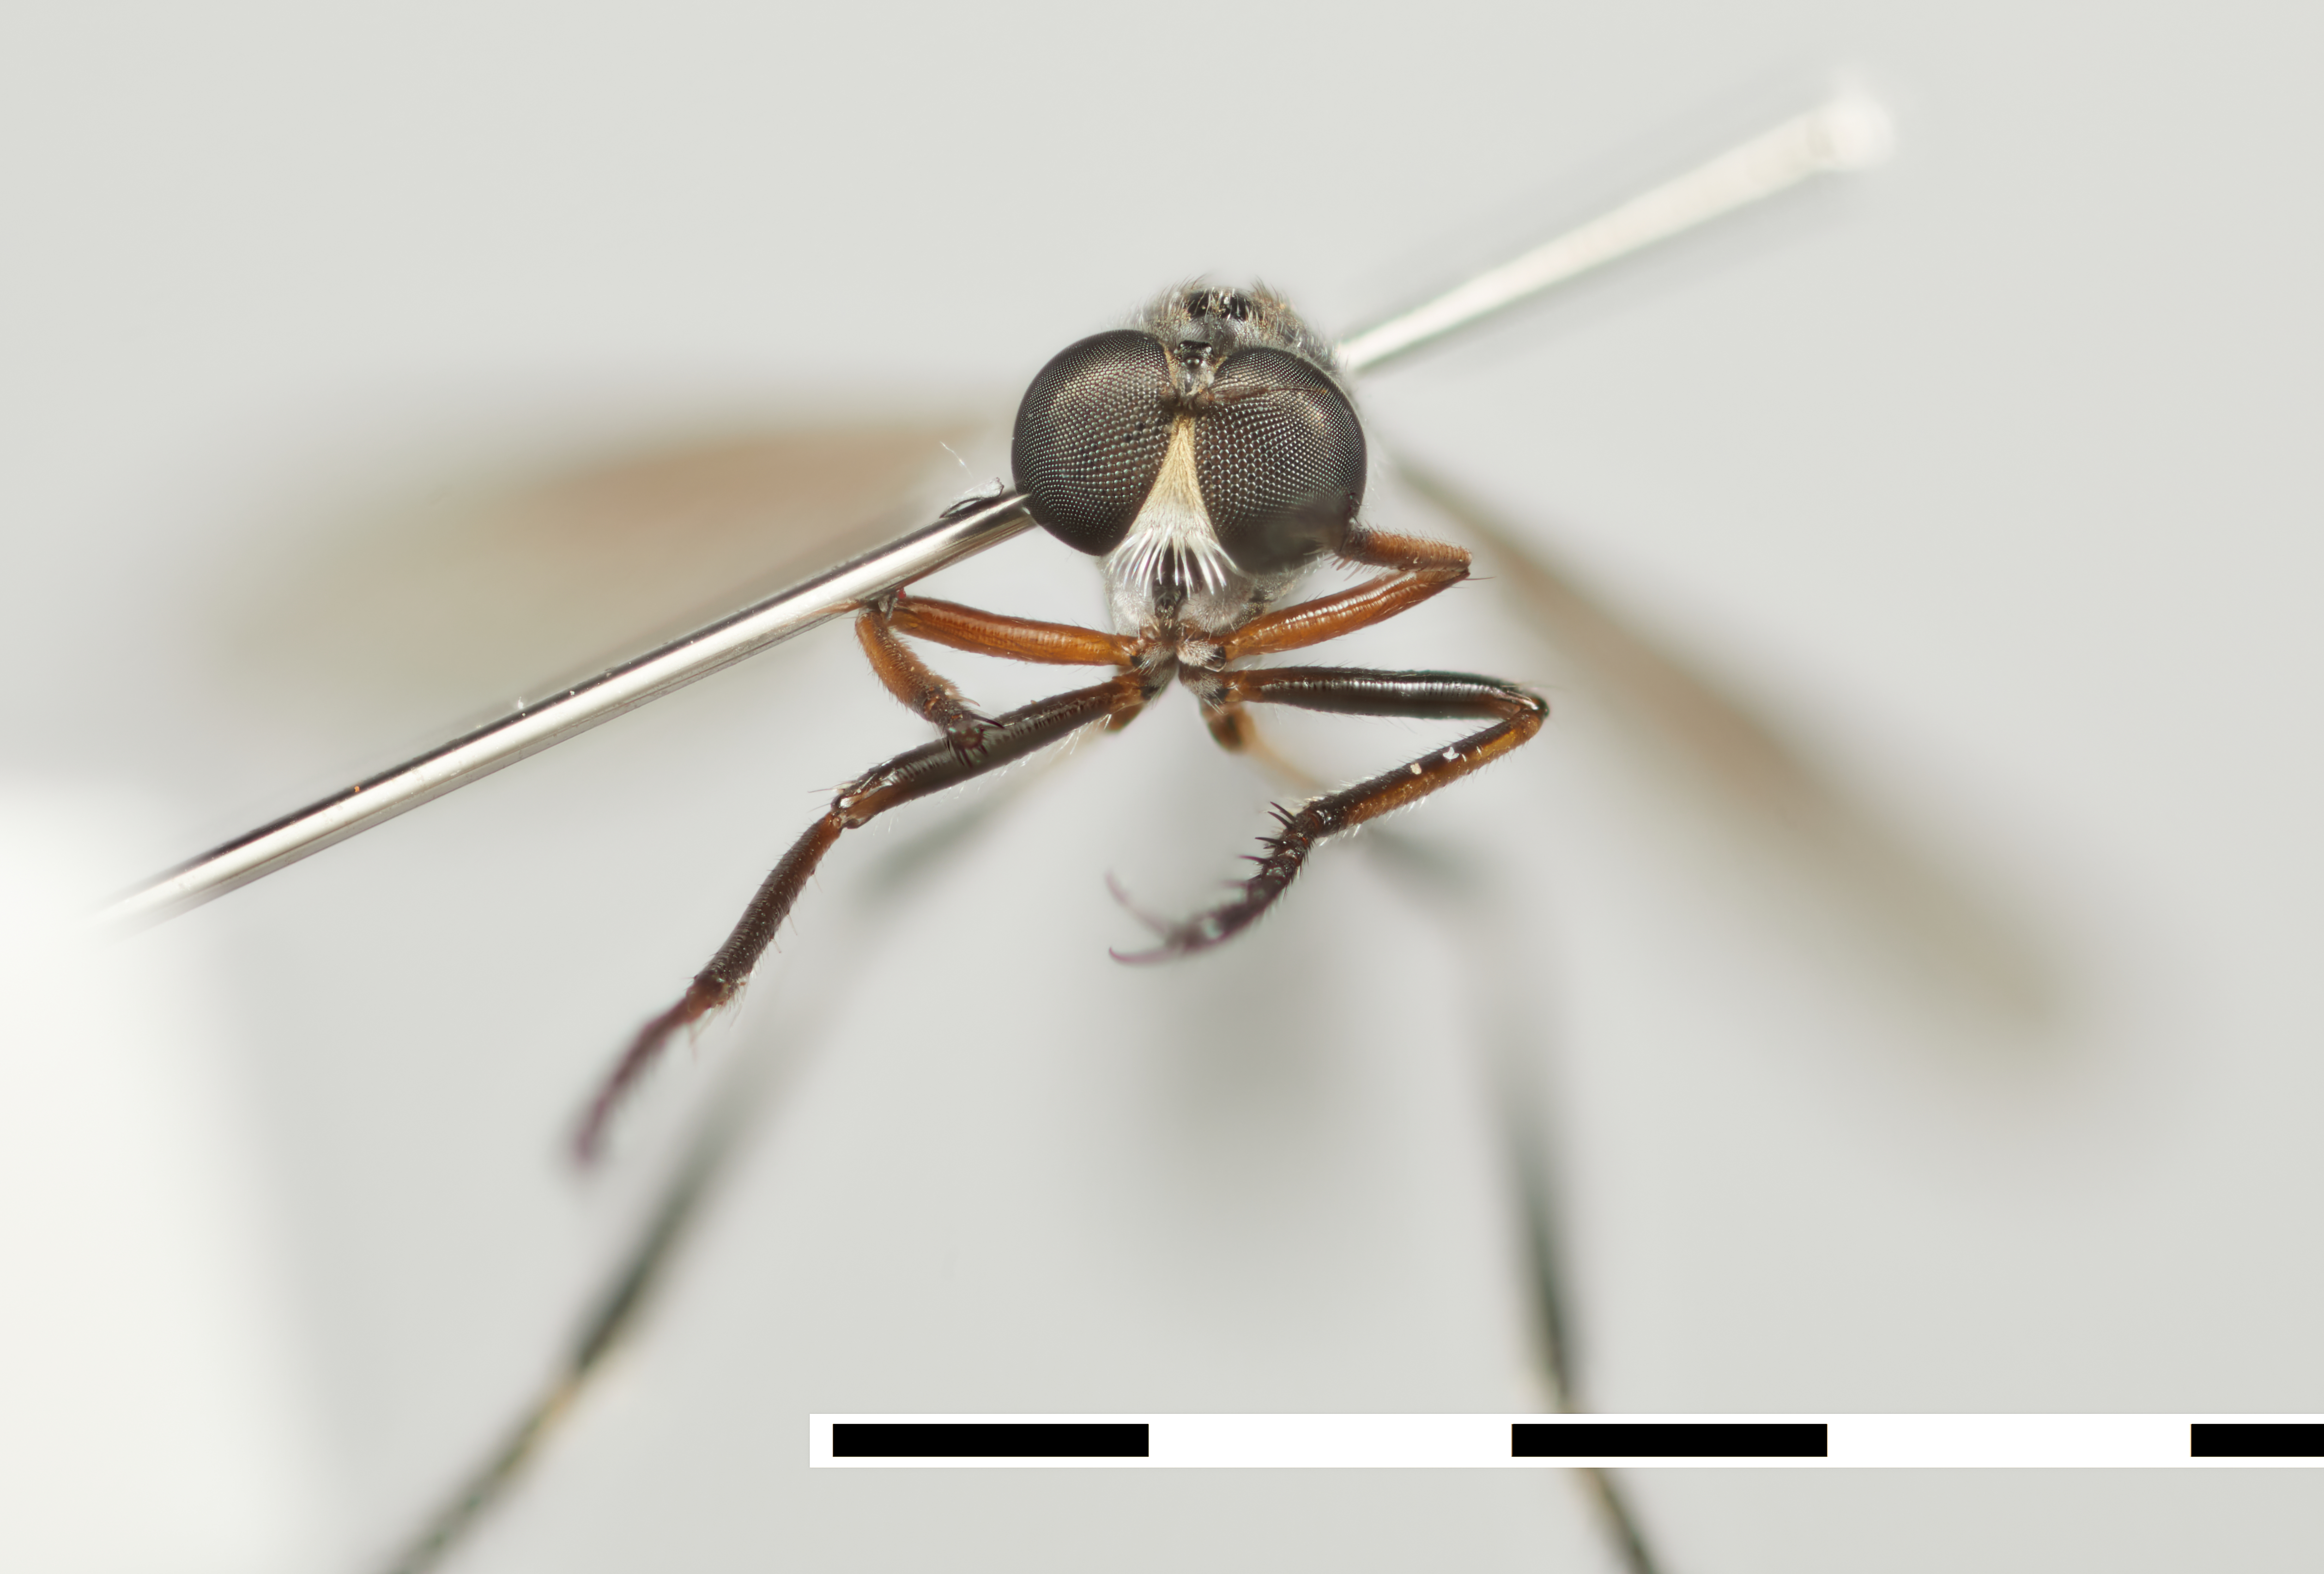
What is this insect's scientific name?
Euscelidia natalensis
